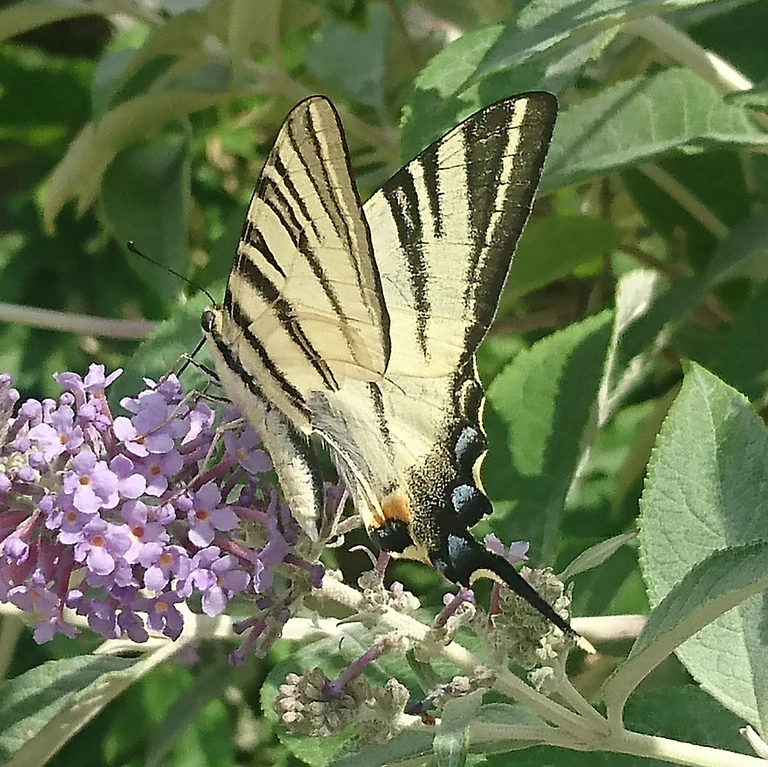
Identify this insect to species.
Iphiclides podalirius
